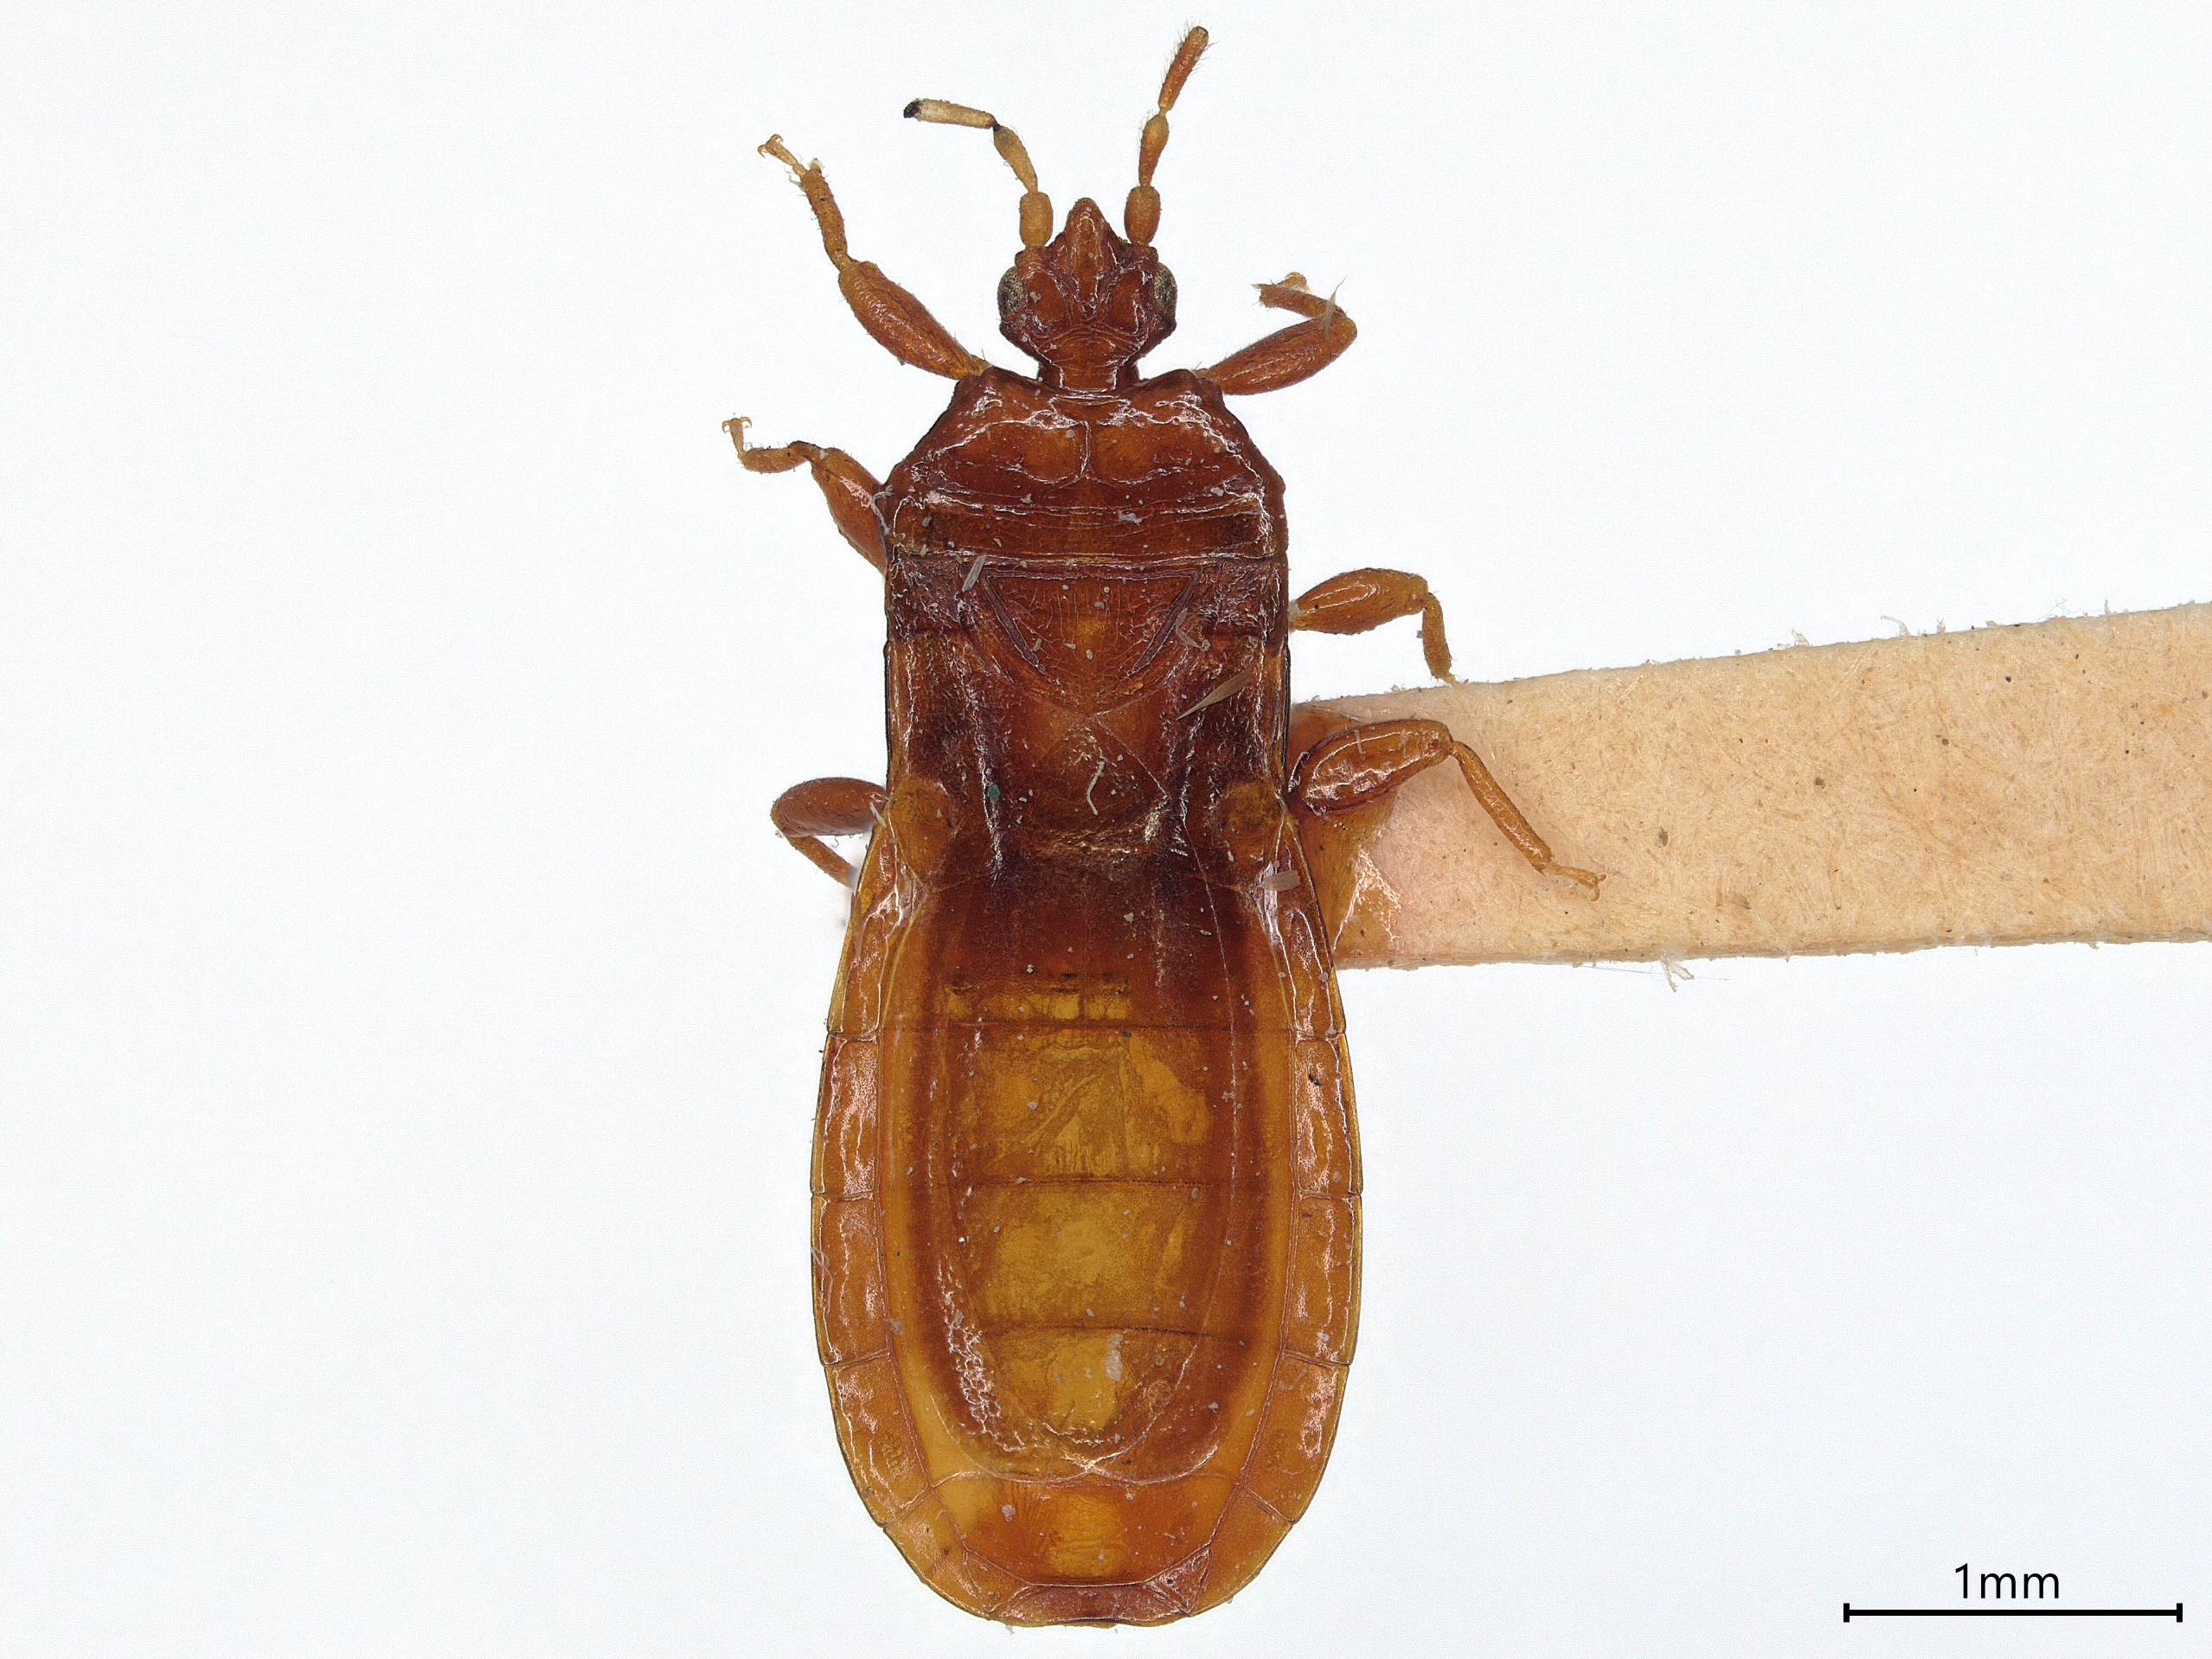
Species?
Aneurillus semipolita
